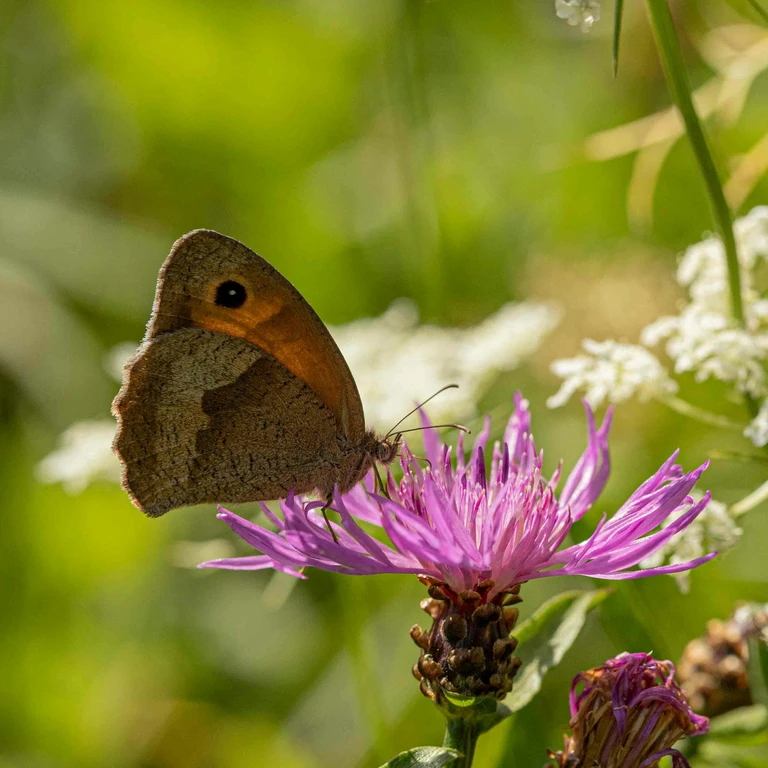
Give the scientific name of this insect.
Maniola jurtina
